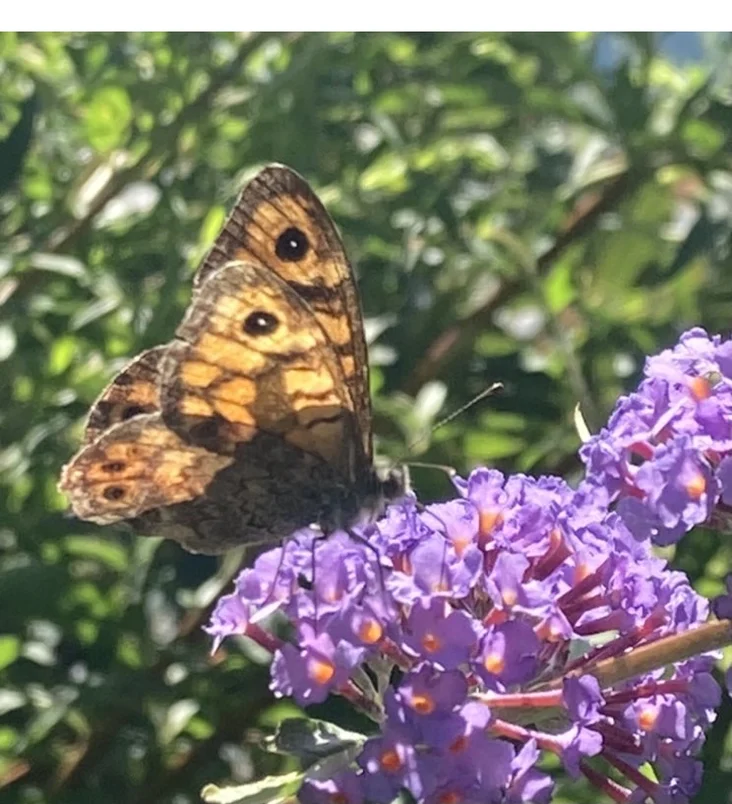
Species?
Lasiommata megera (also Pararge megera)
